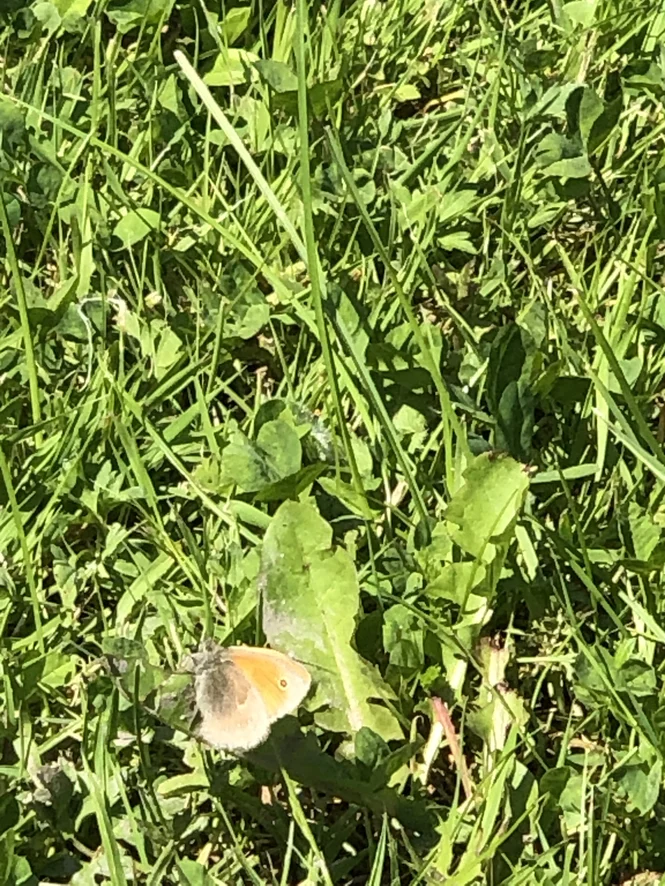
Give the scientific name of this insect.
Coenonympha pamphilus
